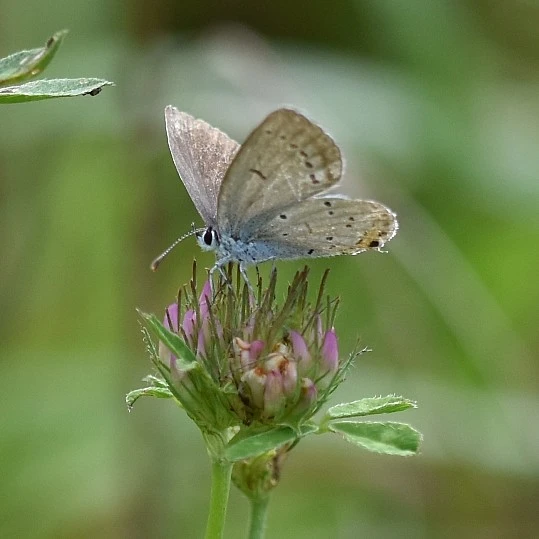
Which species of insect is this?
Cupido argiades (also Elkalyce argiades)
